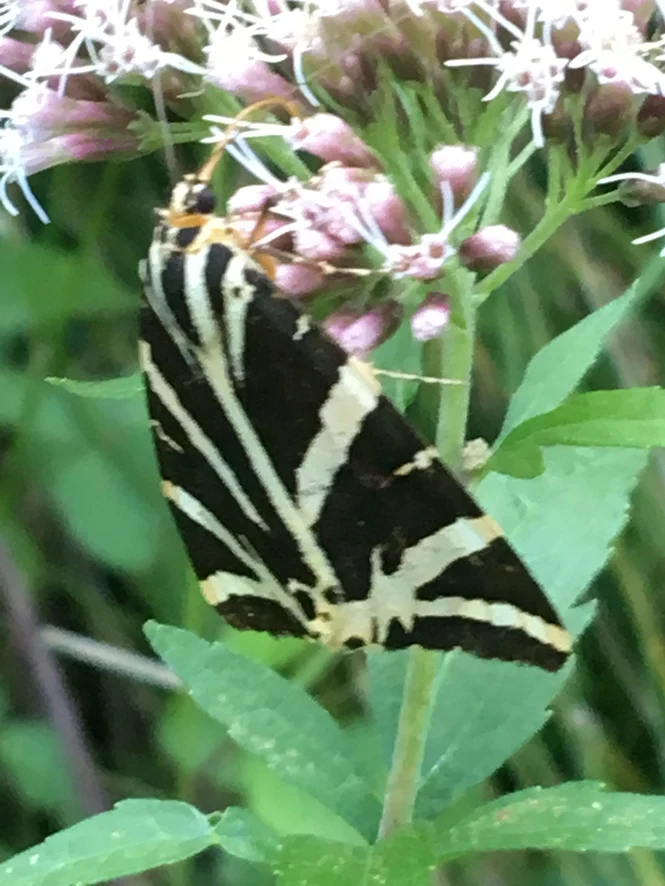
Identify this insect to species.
Euplagia quadripunctaria
